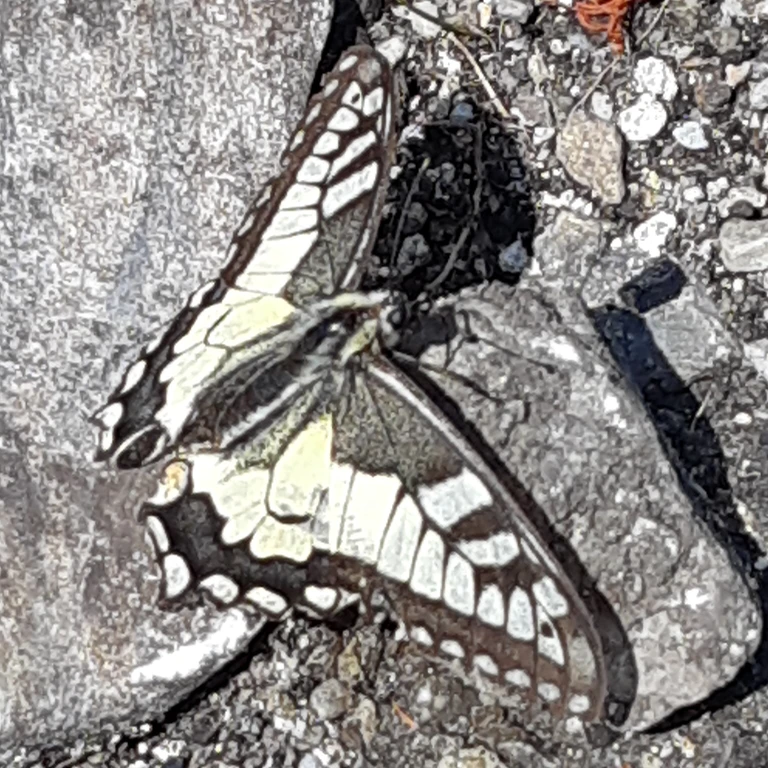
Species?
Papilio machaon
